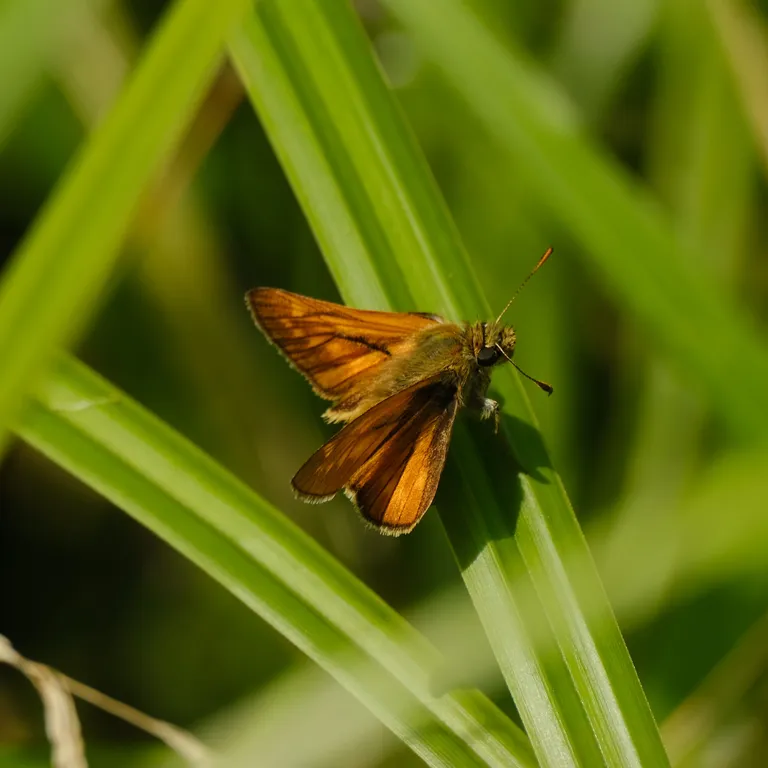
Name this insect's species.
Ochlodes sylvanus (also Ochlodes venata)
